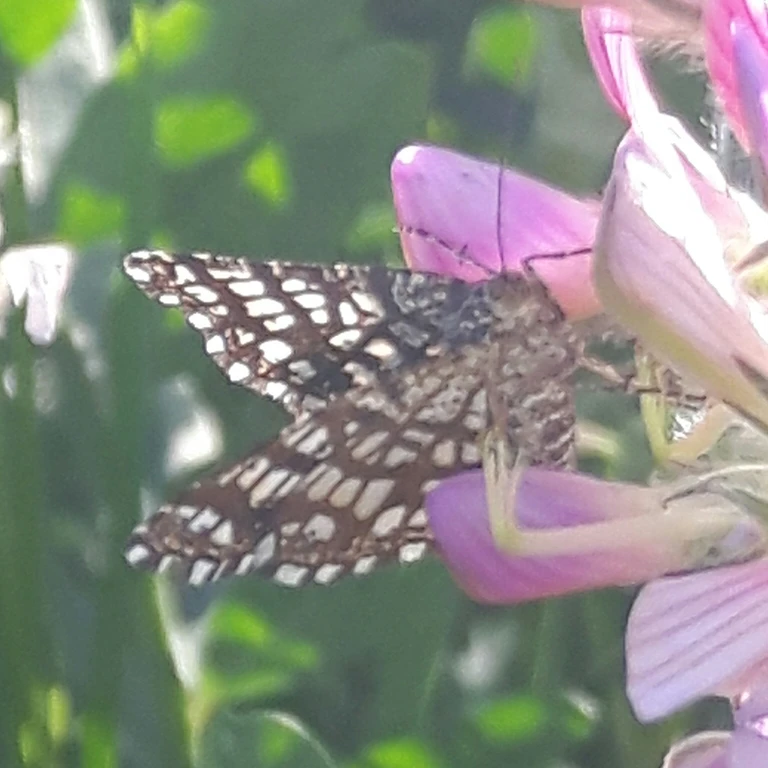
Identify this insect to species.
Chiasmia clathrata
